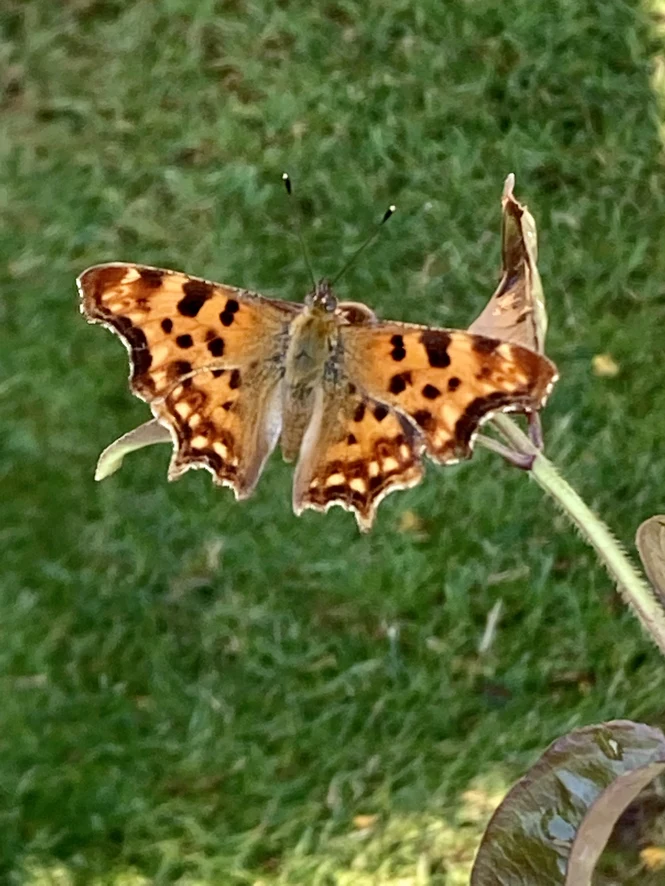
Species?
Polygonia c-album
